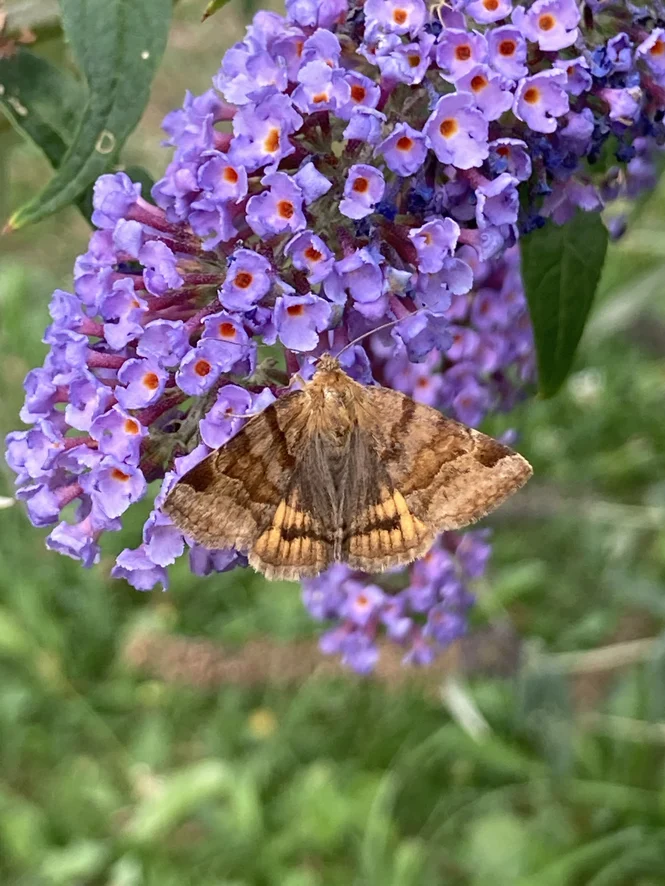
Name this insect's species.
Euclidia glyphica
